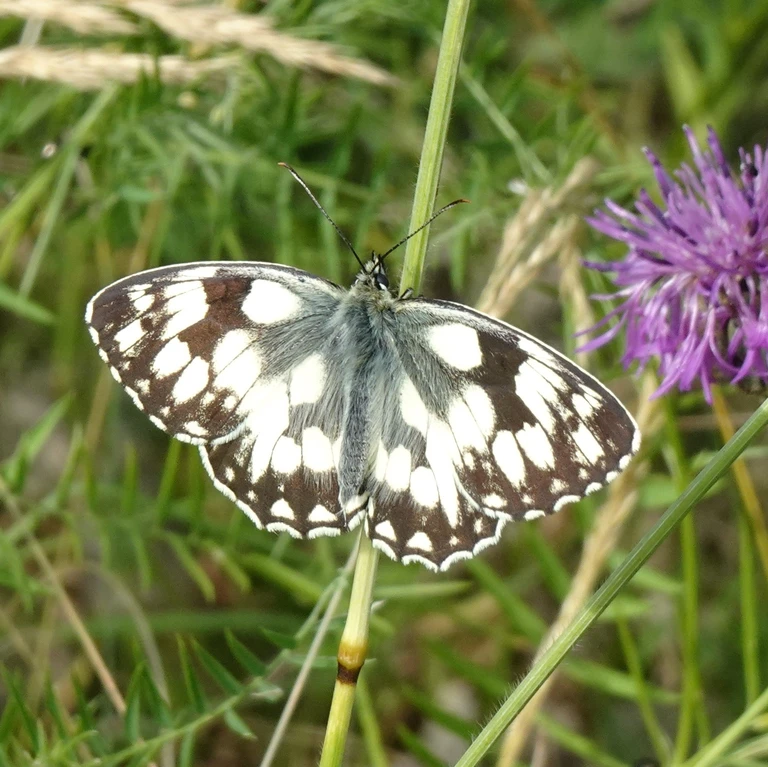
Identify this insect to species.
Melanargia galathea
